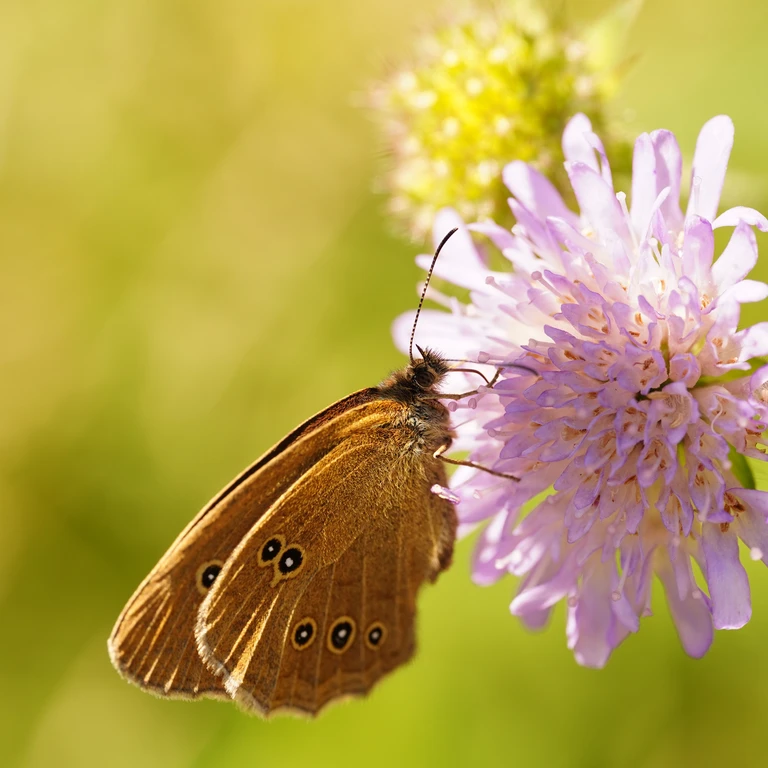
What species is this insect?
Aphantopus hyperantus
